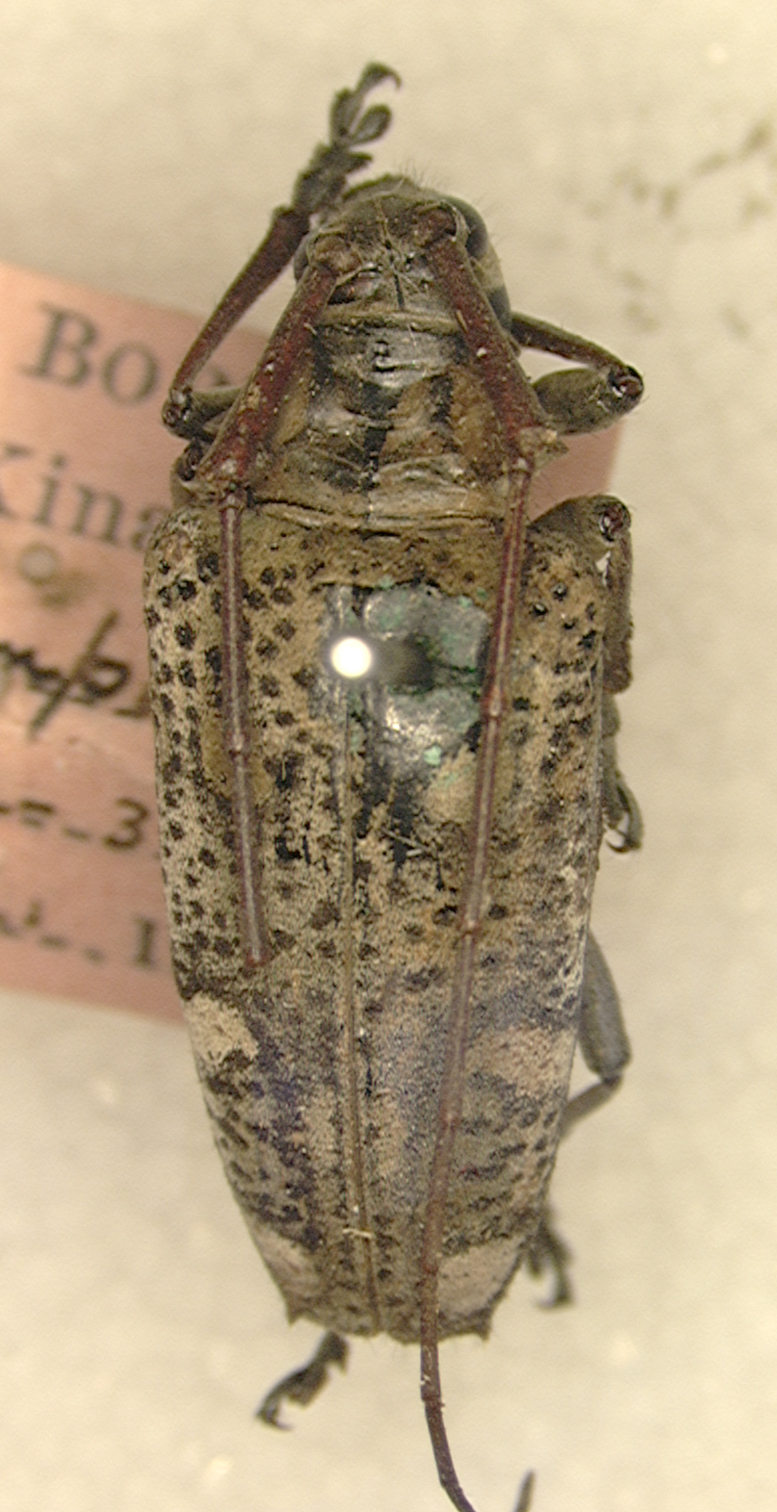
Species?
Myagrus ornatus (also Combe ornata)
